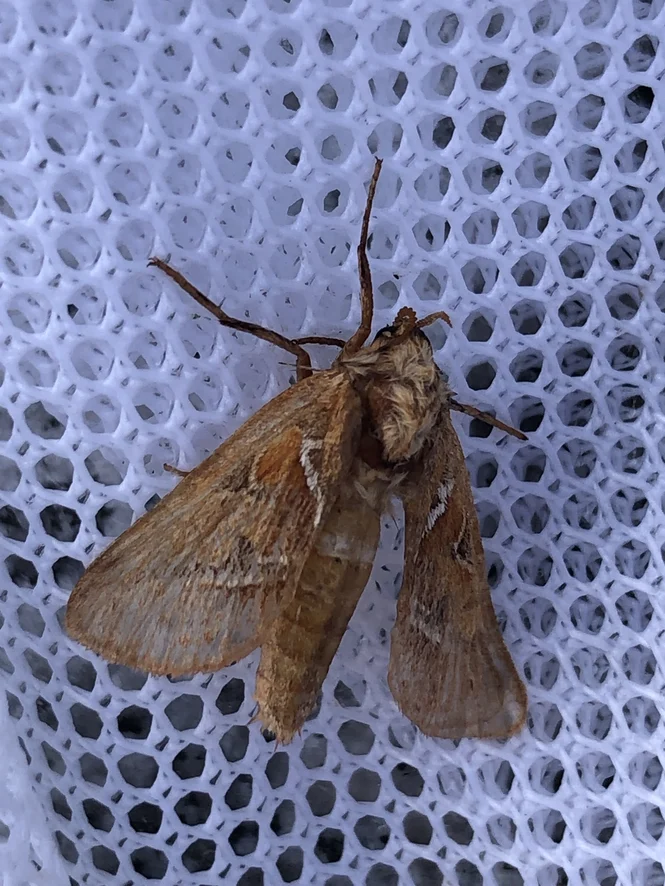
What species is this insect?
Triodia sylvina
